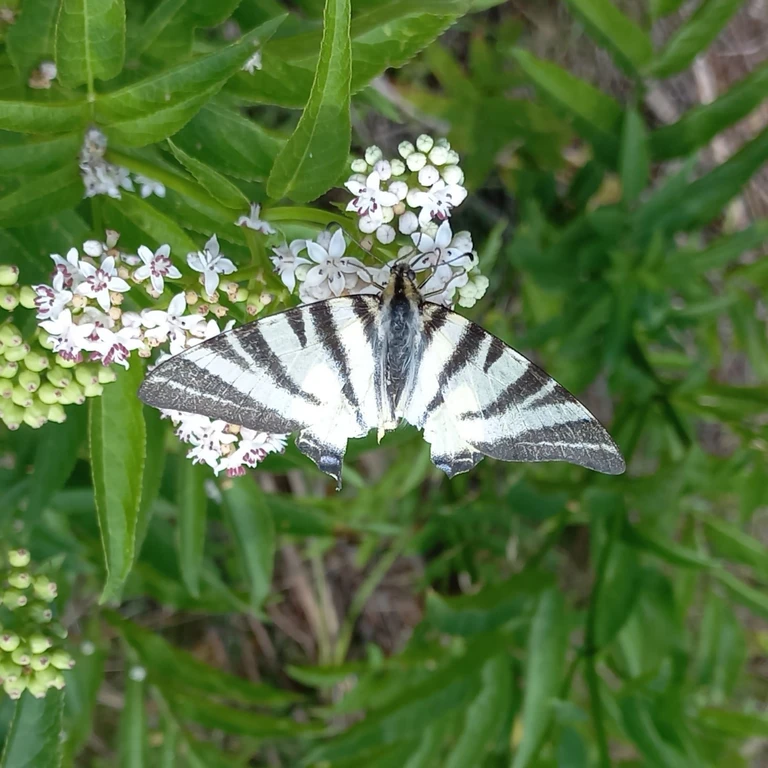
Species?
Iphiclides podalirius
